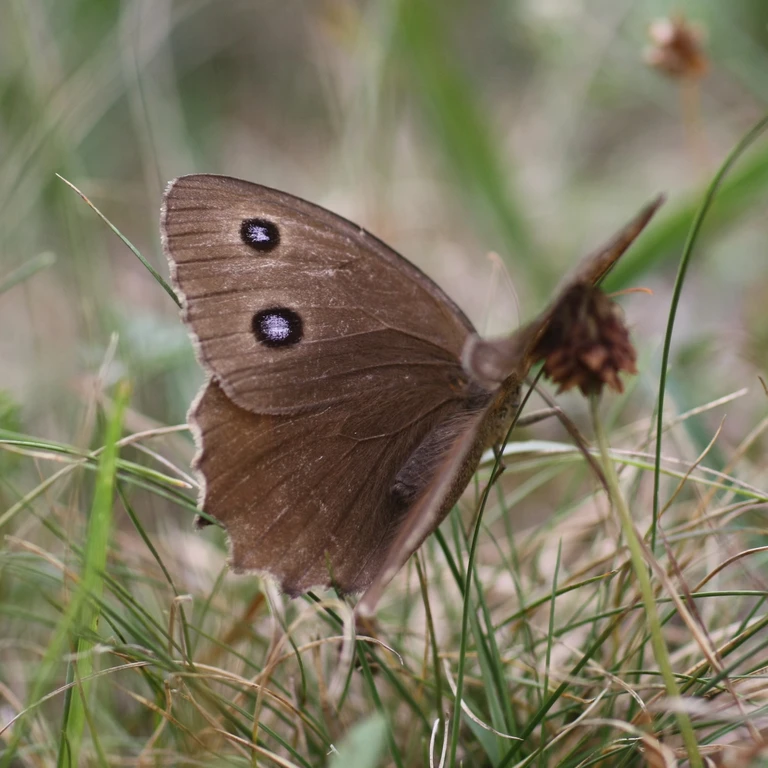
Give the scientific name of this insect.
Minois dryas
